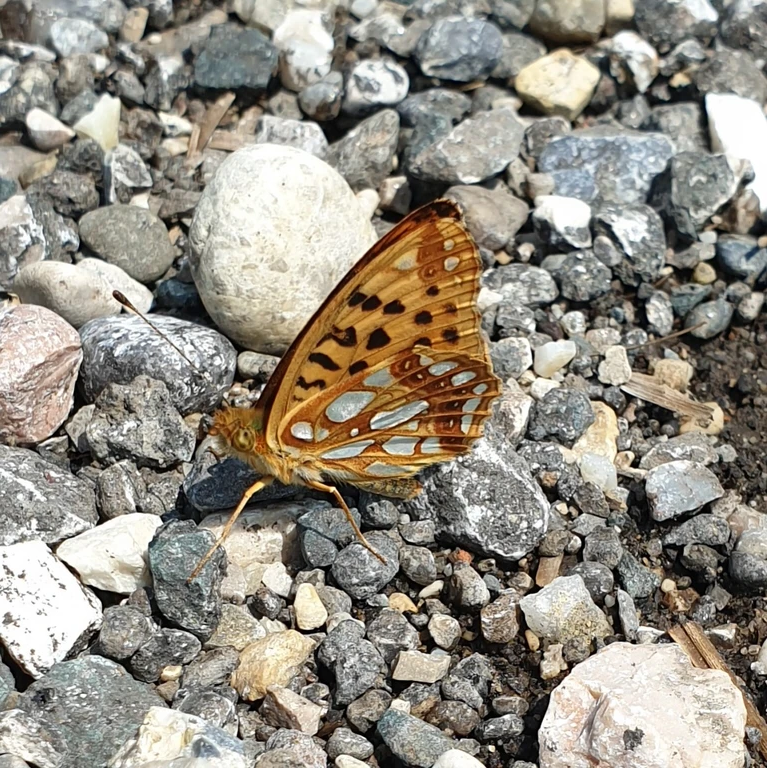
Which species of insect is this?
Issoria lathonia
